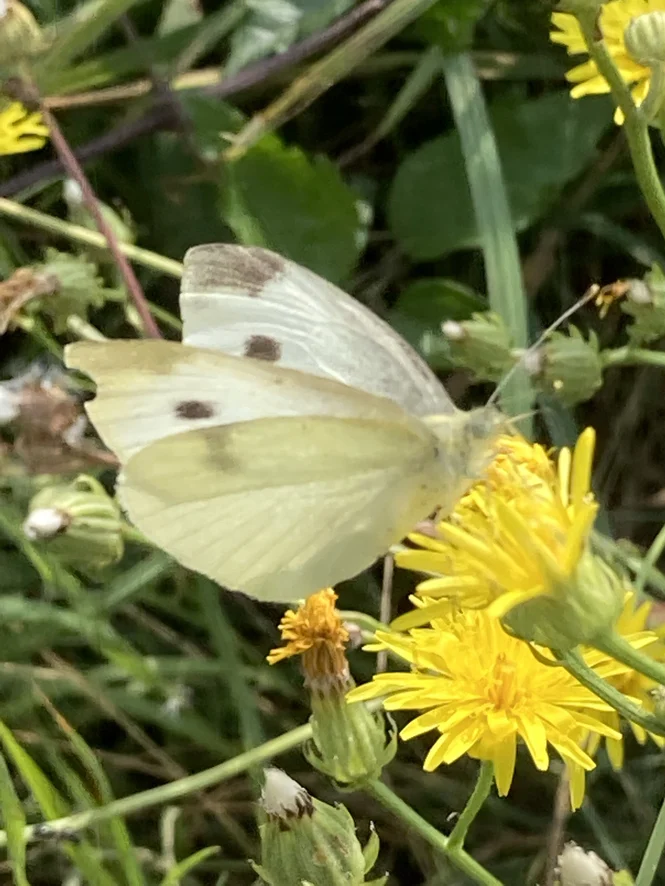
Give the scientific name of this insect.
Pieris rapae
